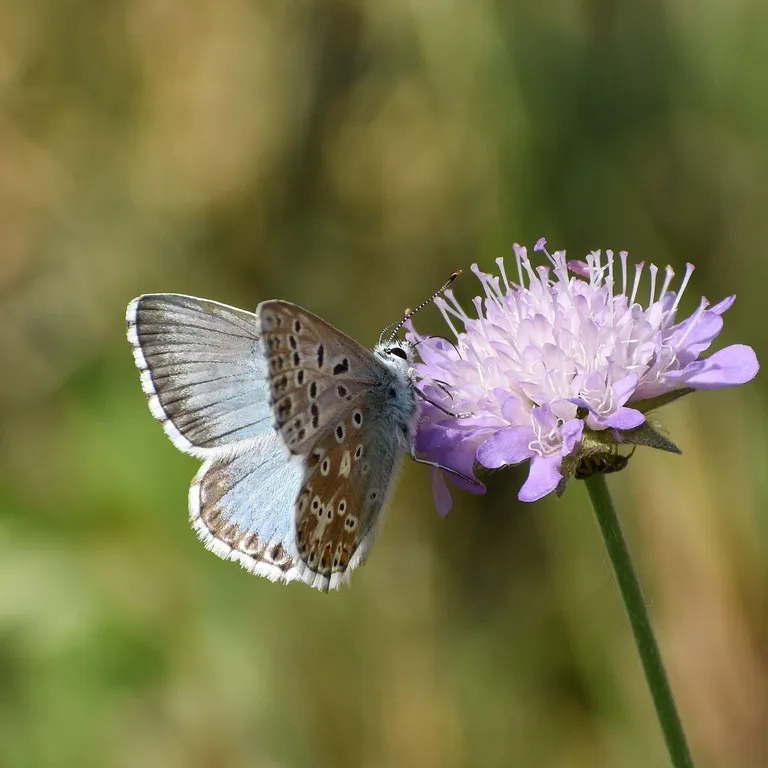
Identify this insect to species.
Lysandra coridon
